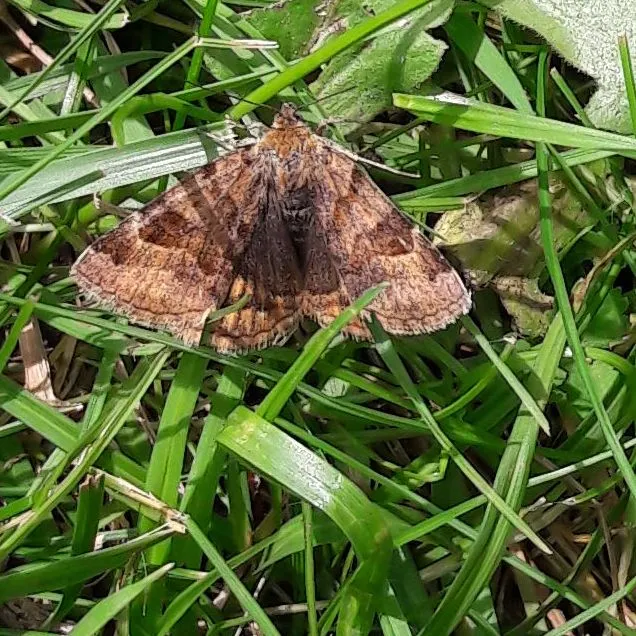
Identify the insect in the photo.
Euclidia glyphica
